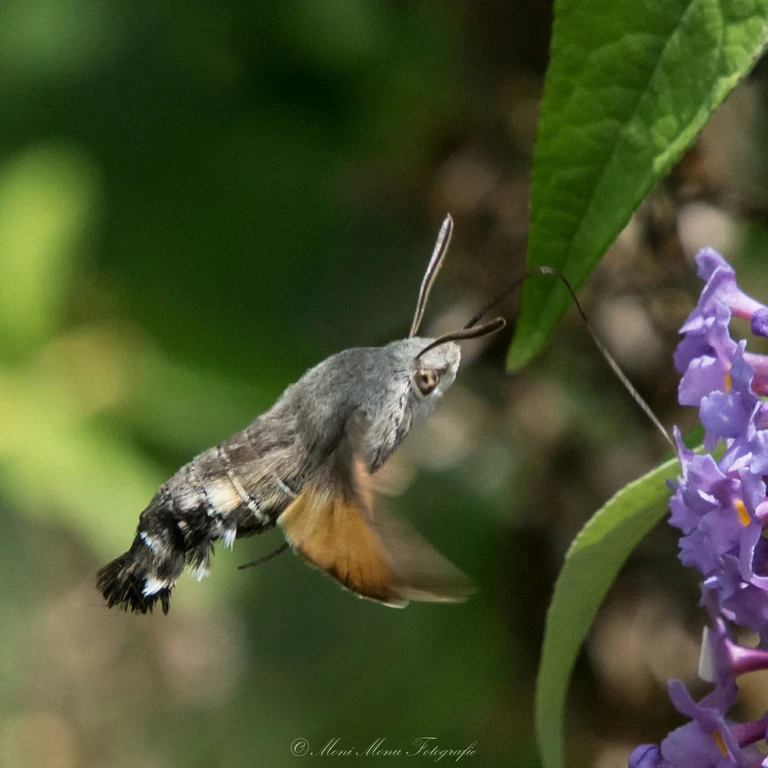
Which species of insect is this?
Macroglossum stellatarum
